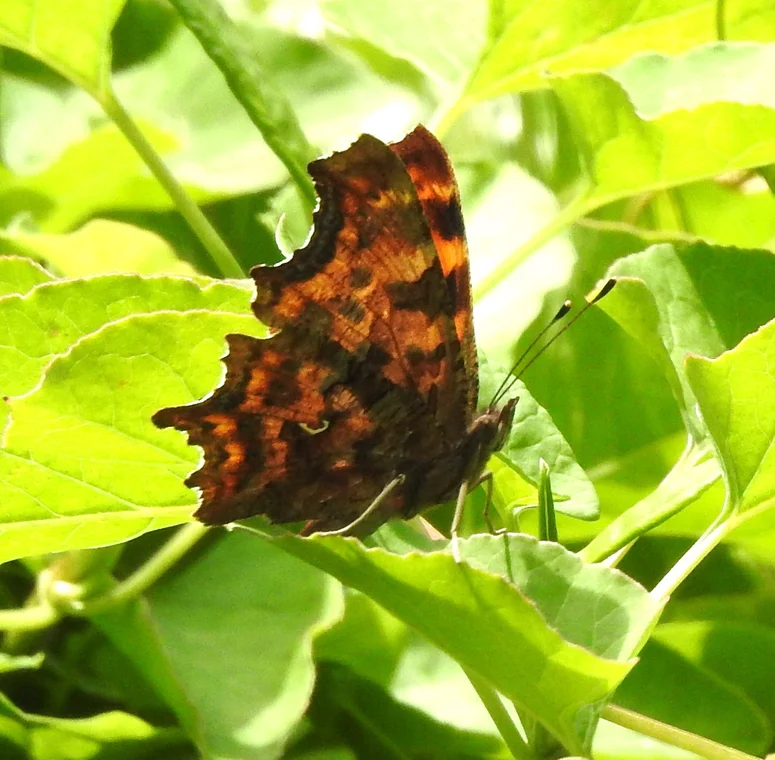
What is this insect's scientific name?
Polygonia c-album
